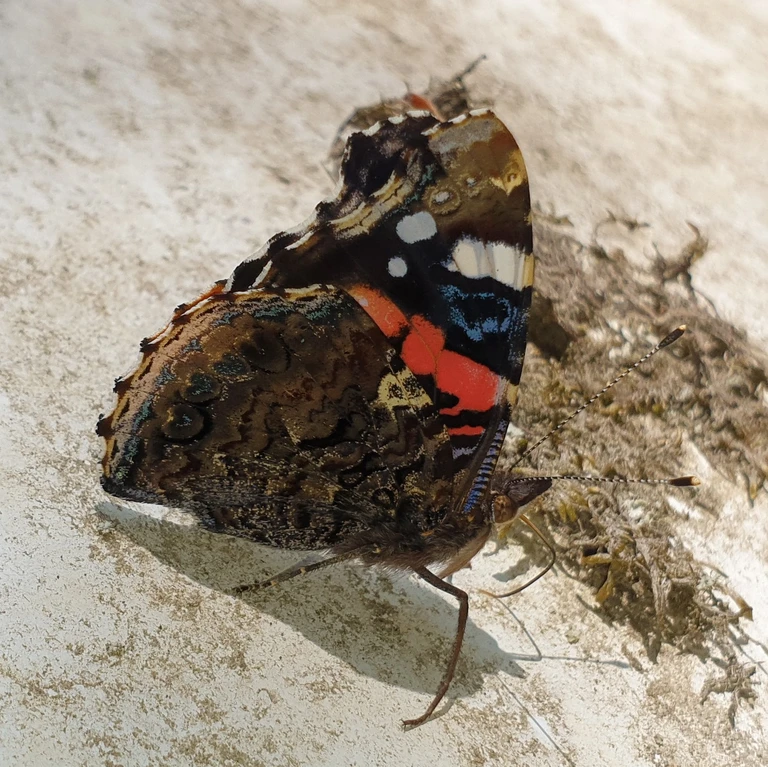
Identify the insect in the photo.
Vanessa atalanta
